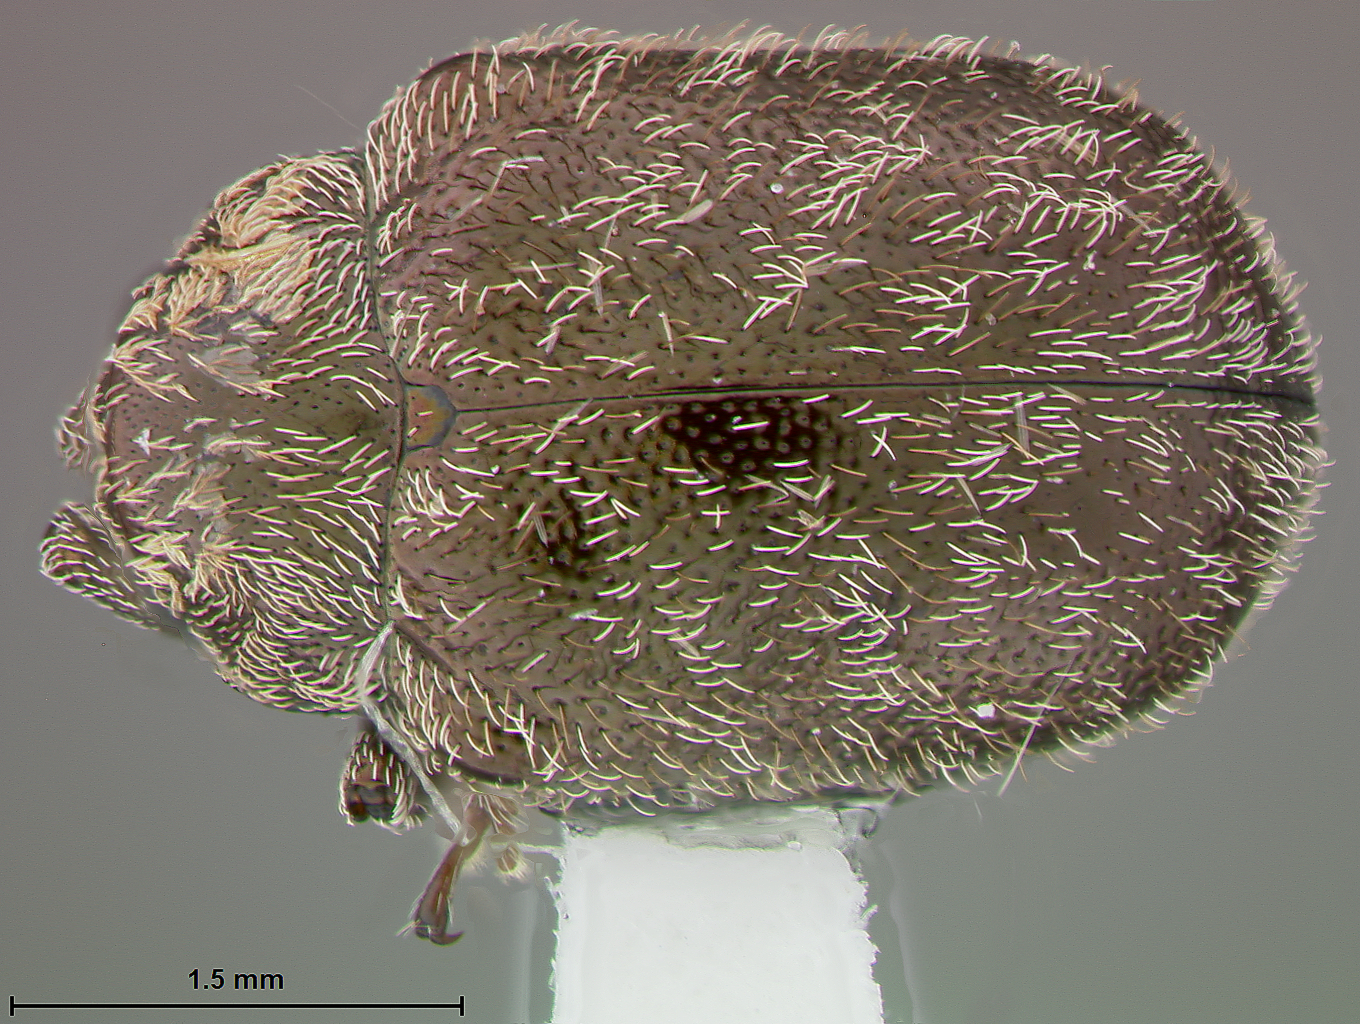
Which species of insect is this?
Chalcosicya humeralis
